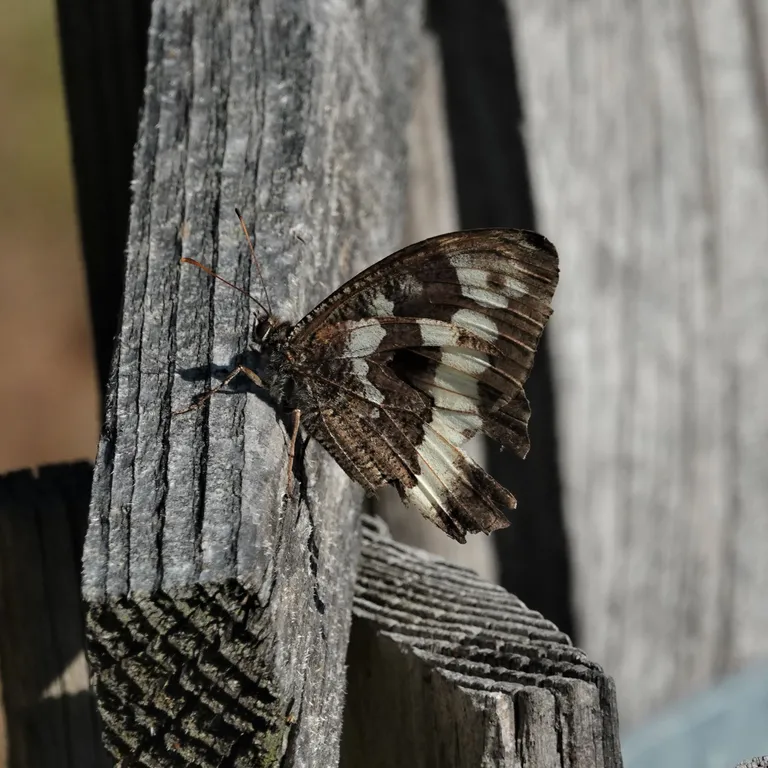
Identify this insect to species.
Brintesia circe
